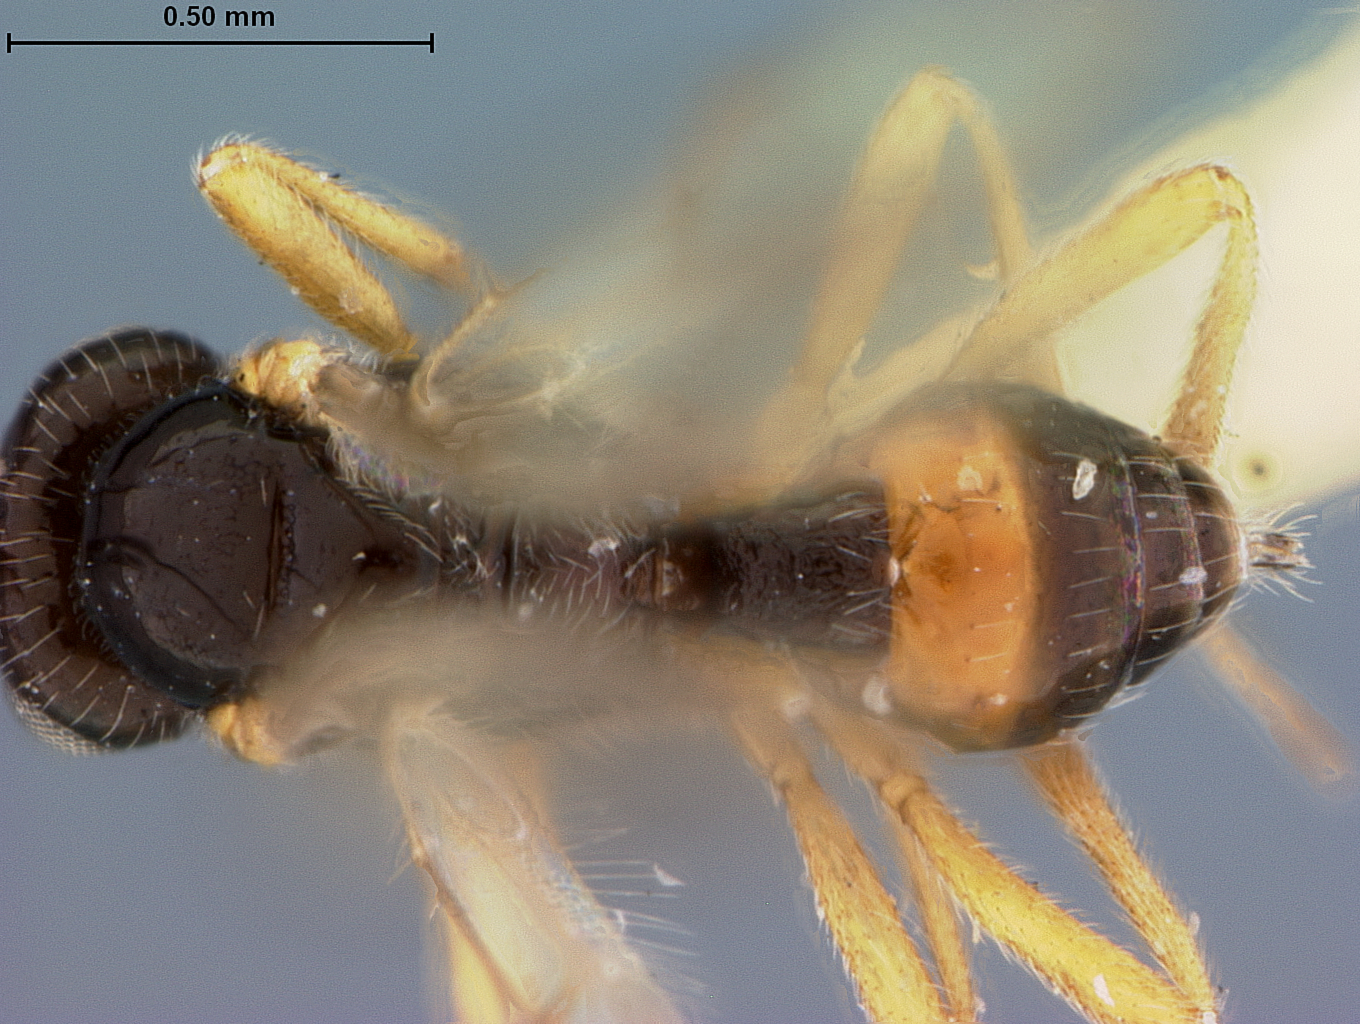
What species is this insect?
Opius nudiscutum
